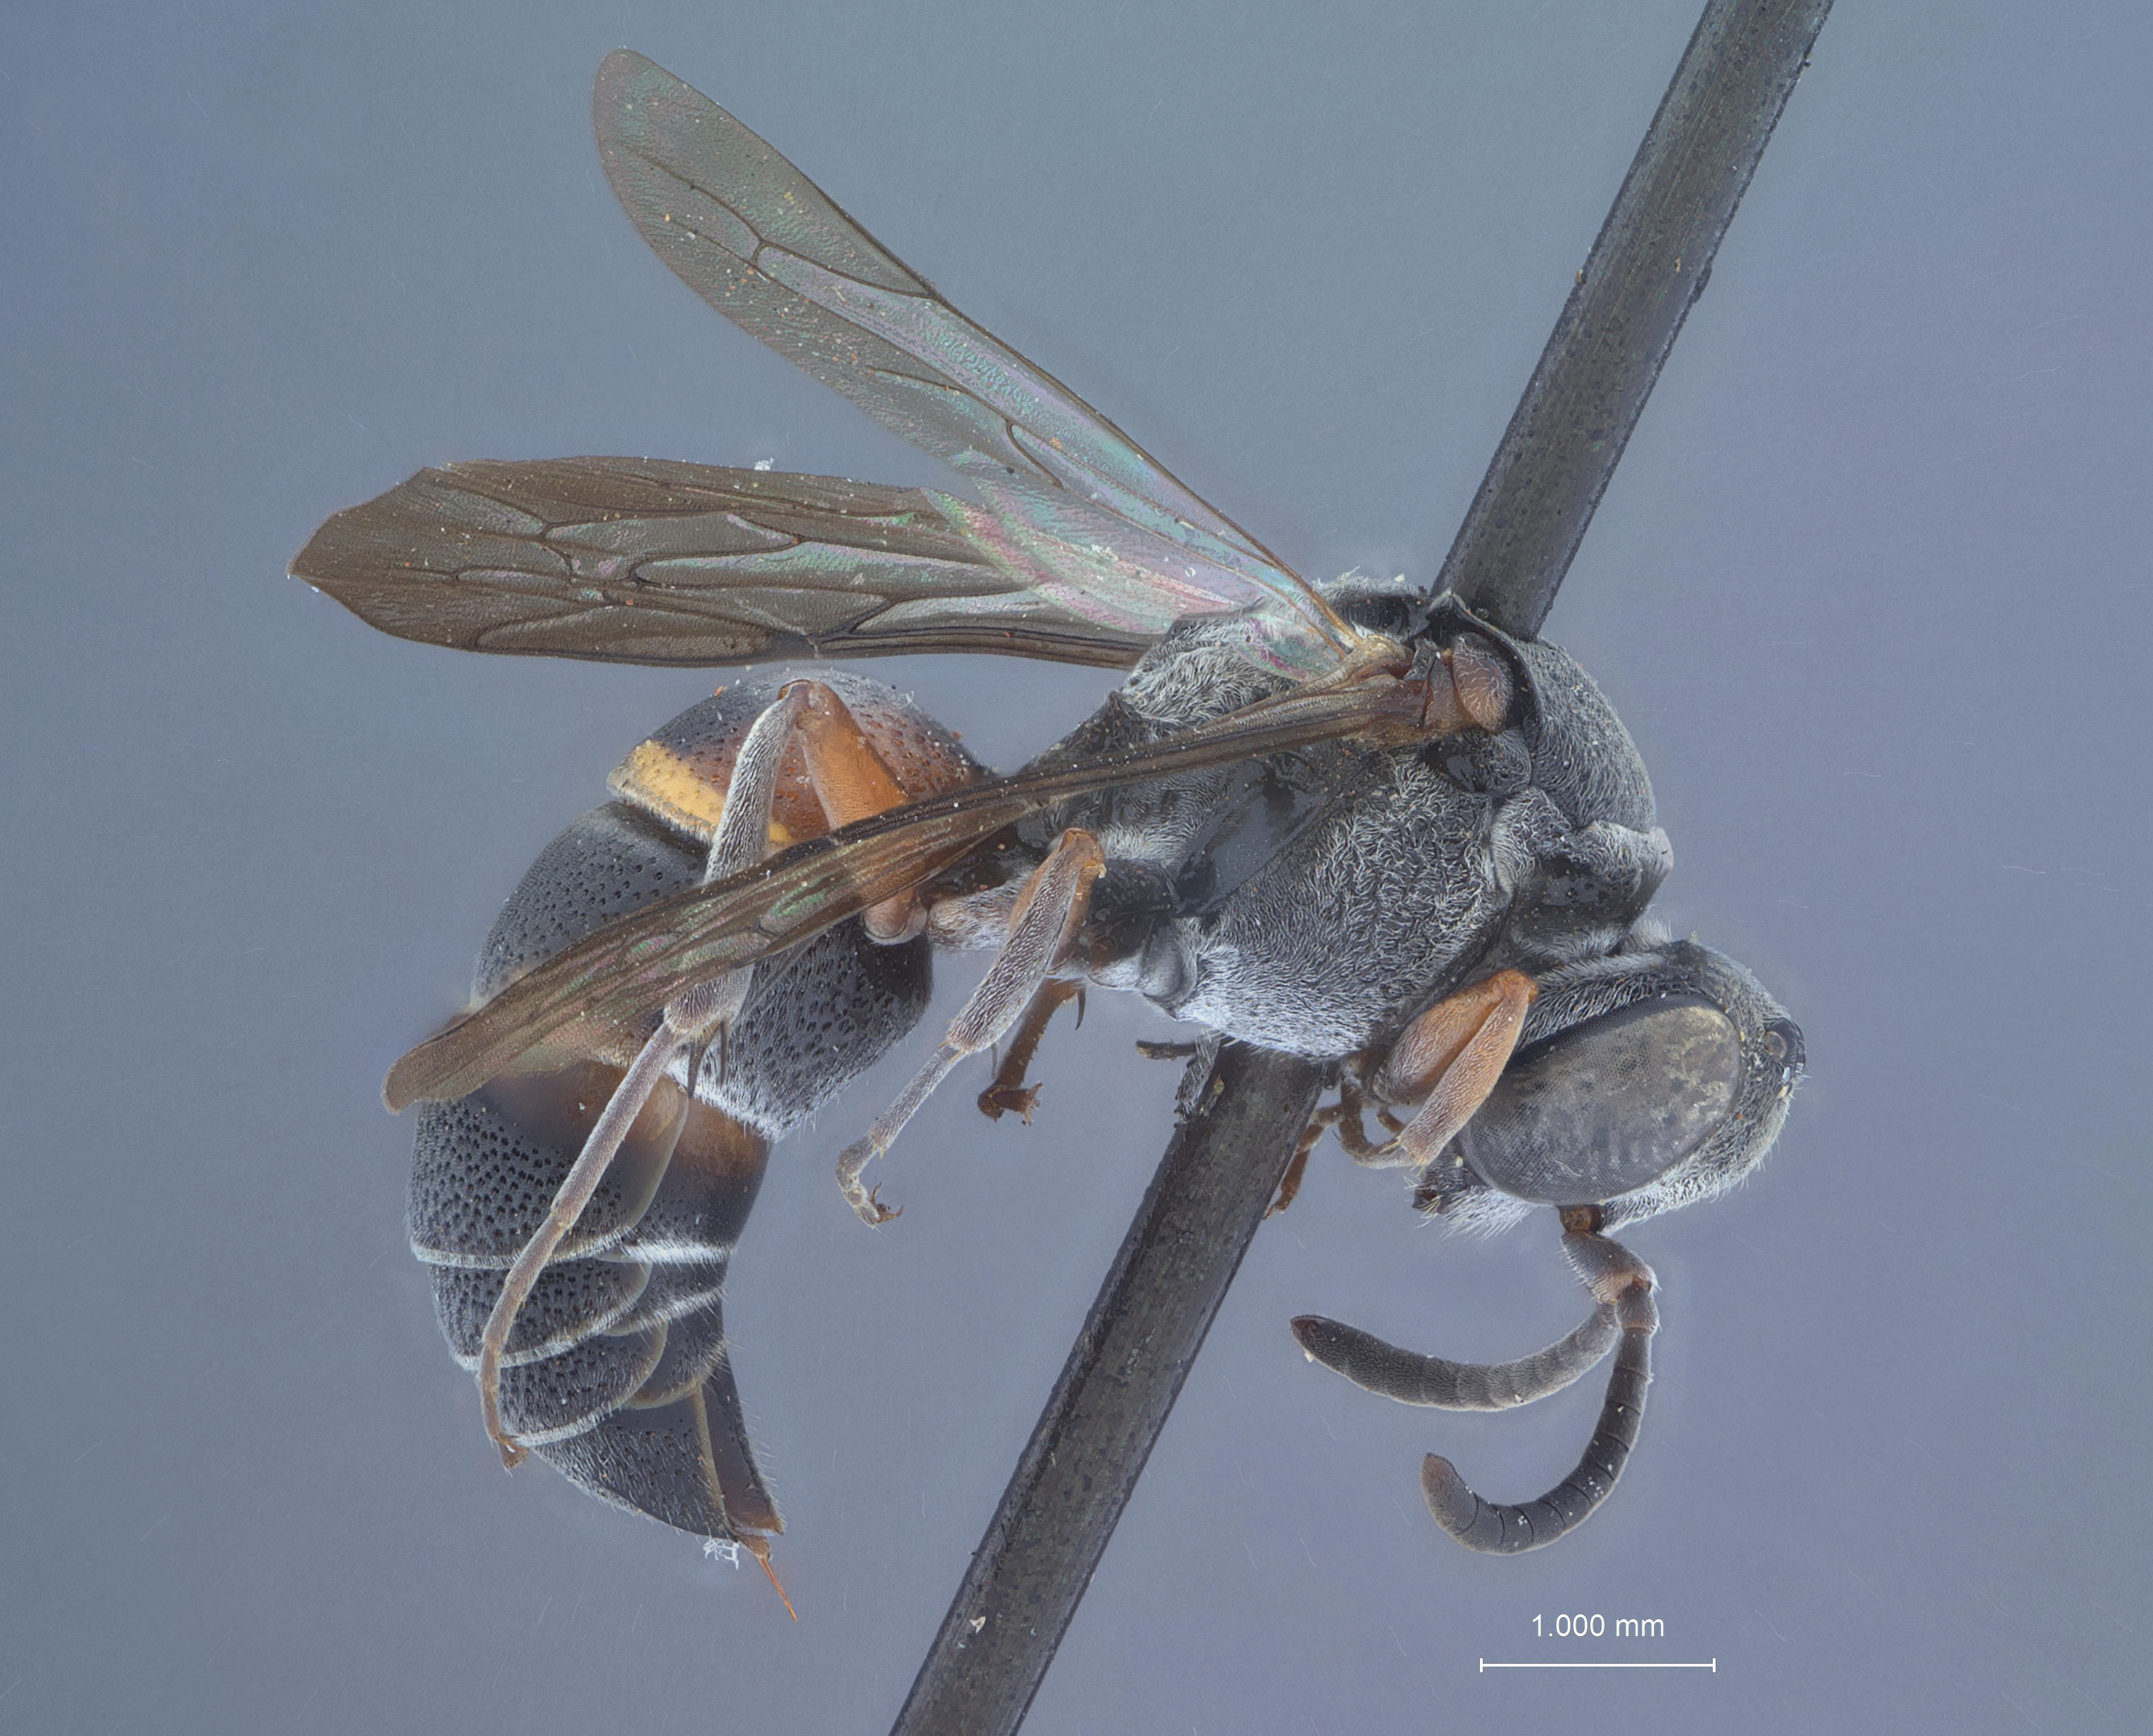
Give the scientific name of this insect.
Brachystegus hoplisivora
